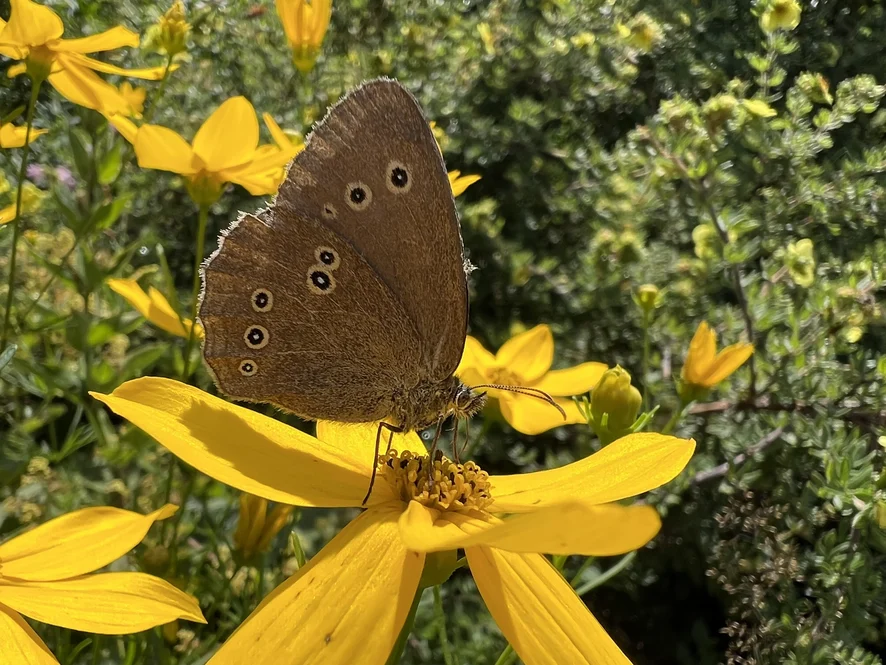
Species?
Aphantopus hyperantus
